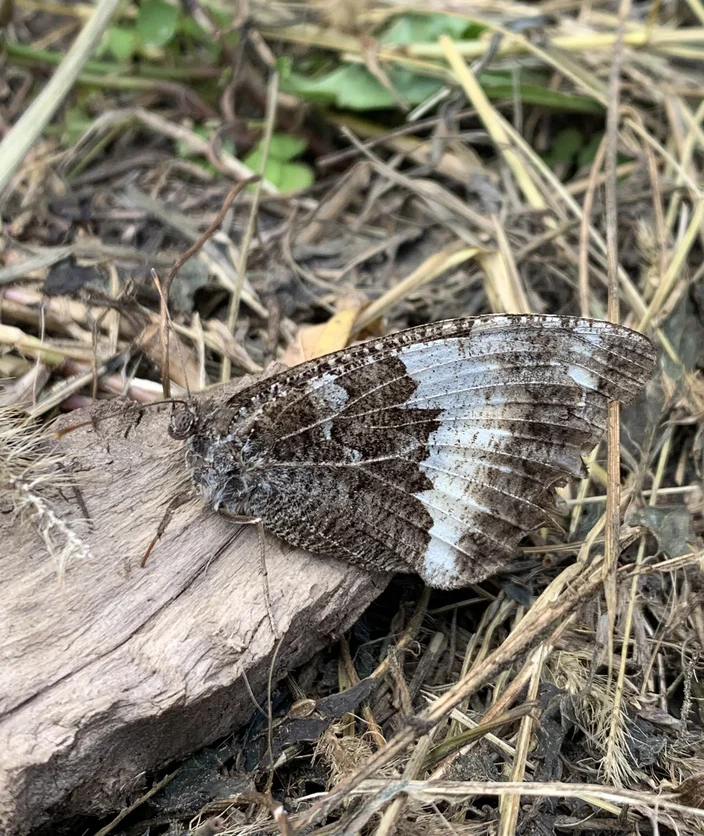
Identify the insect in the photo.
Brintesia circe
